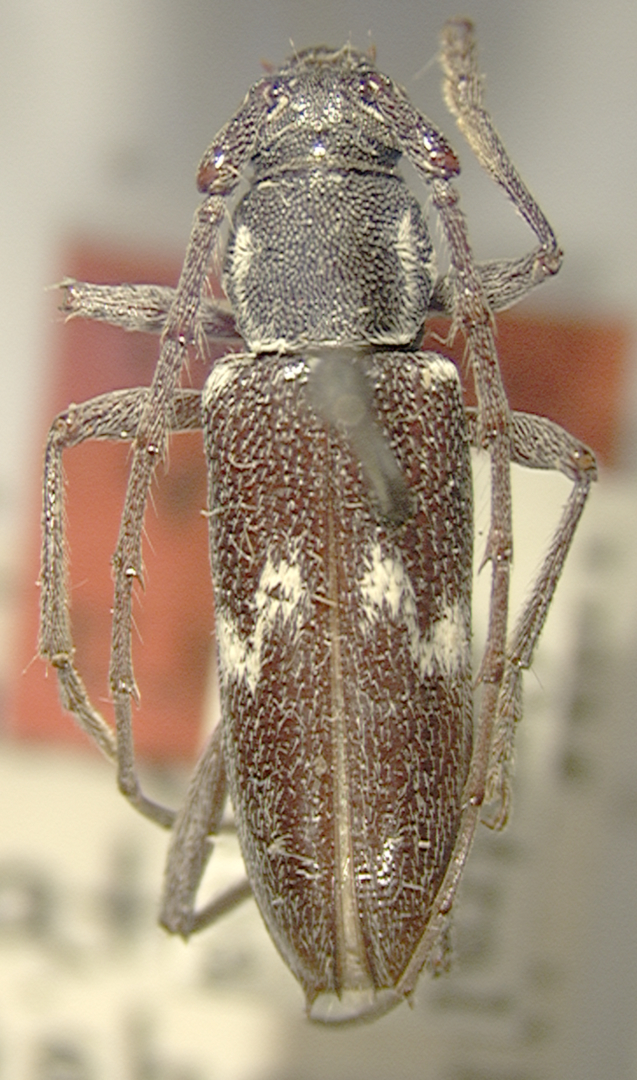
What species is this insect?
Elaphidion fasciatum (also Anelaphus fasciatum)
